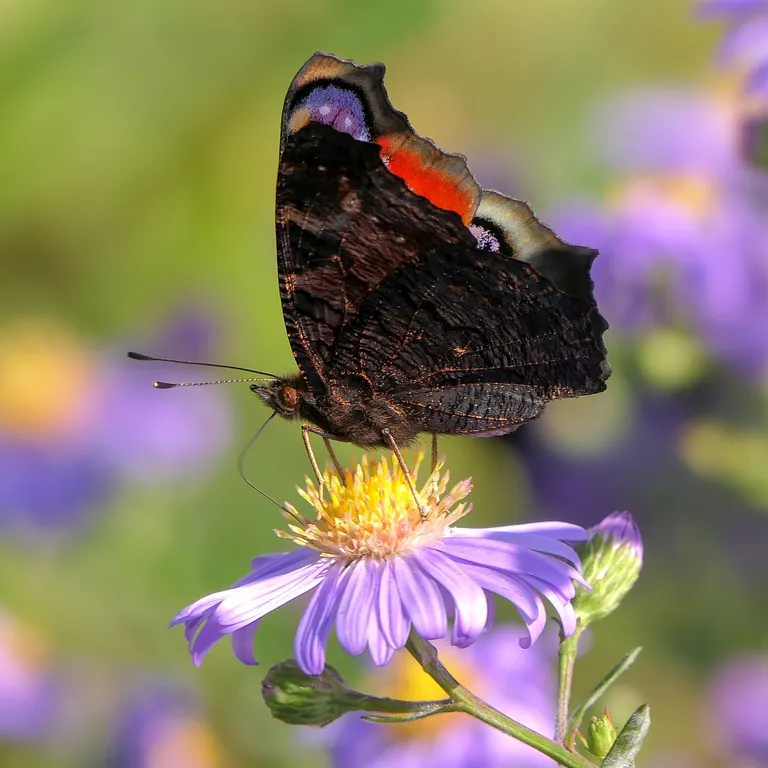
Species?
Aglais io
